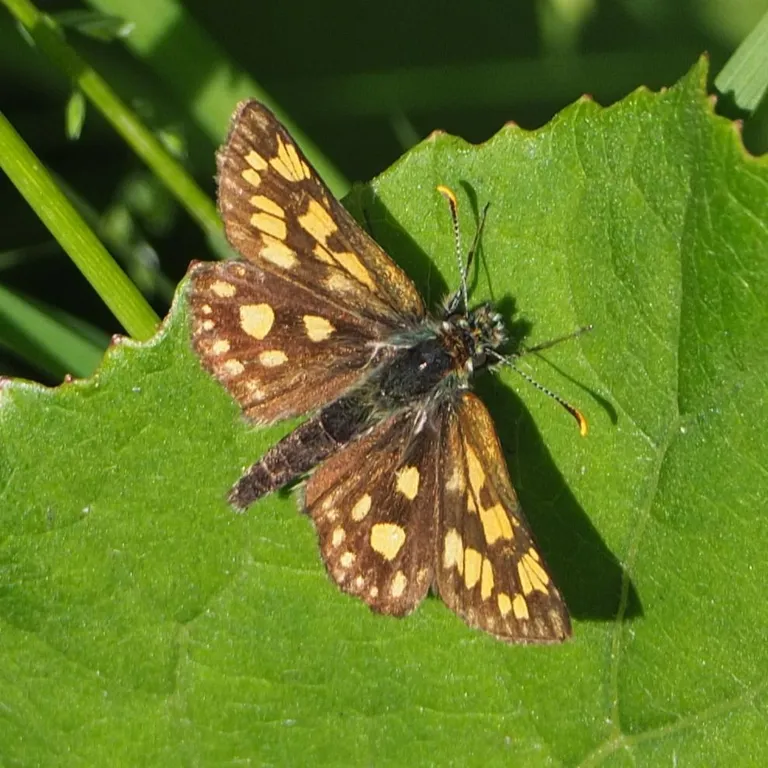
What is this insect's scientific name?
Carterocephalus palaemon
